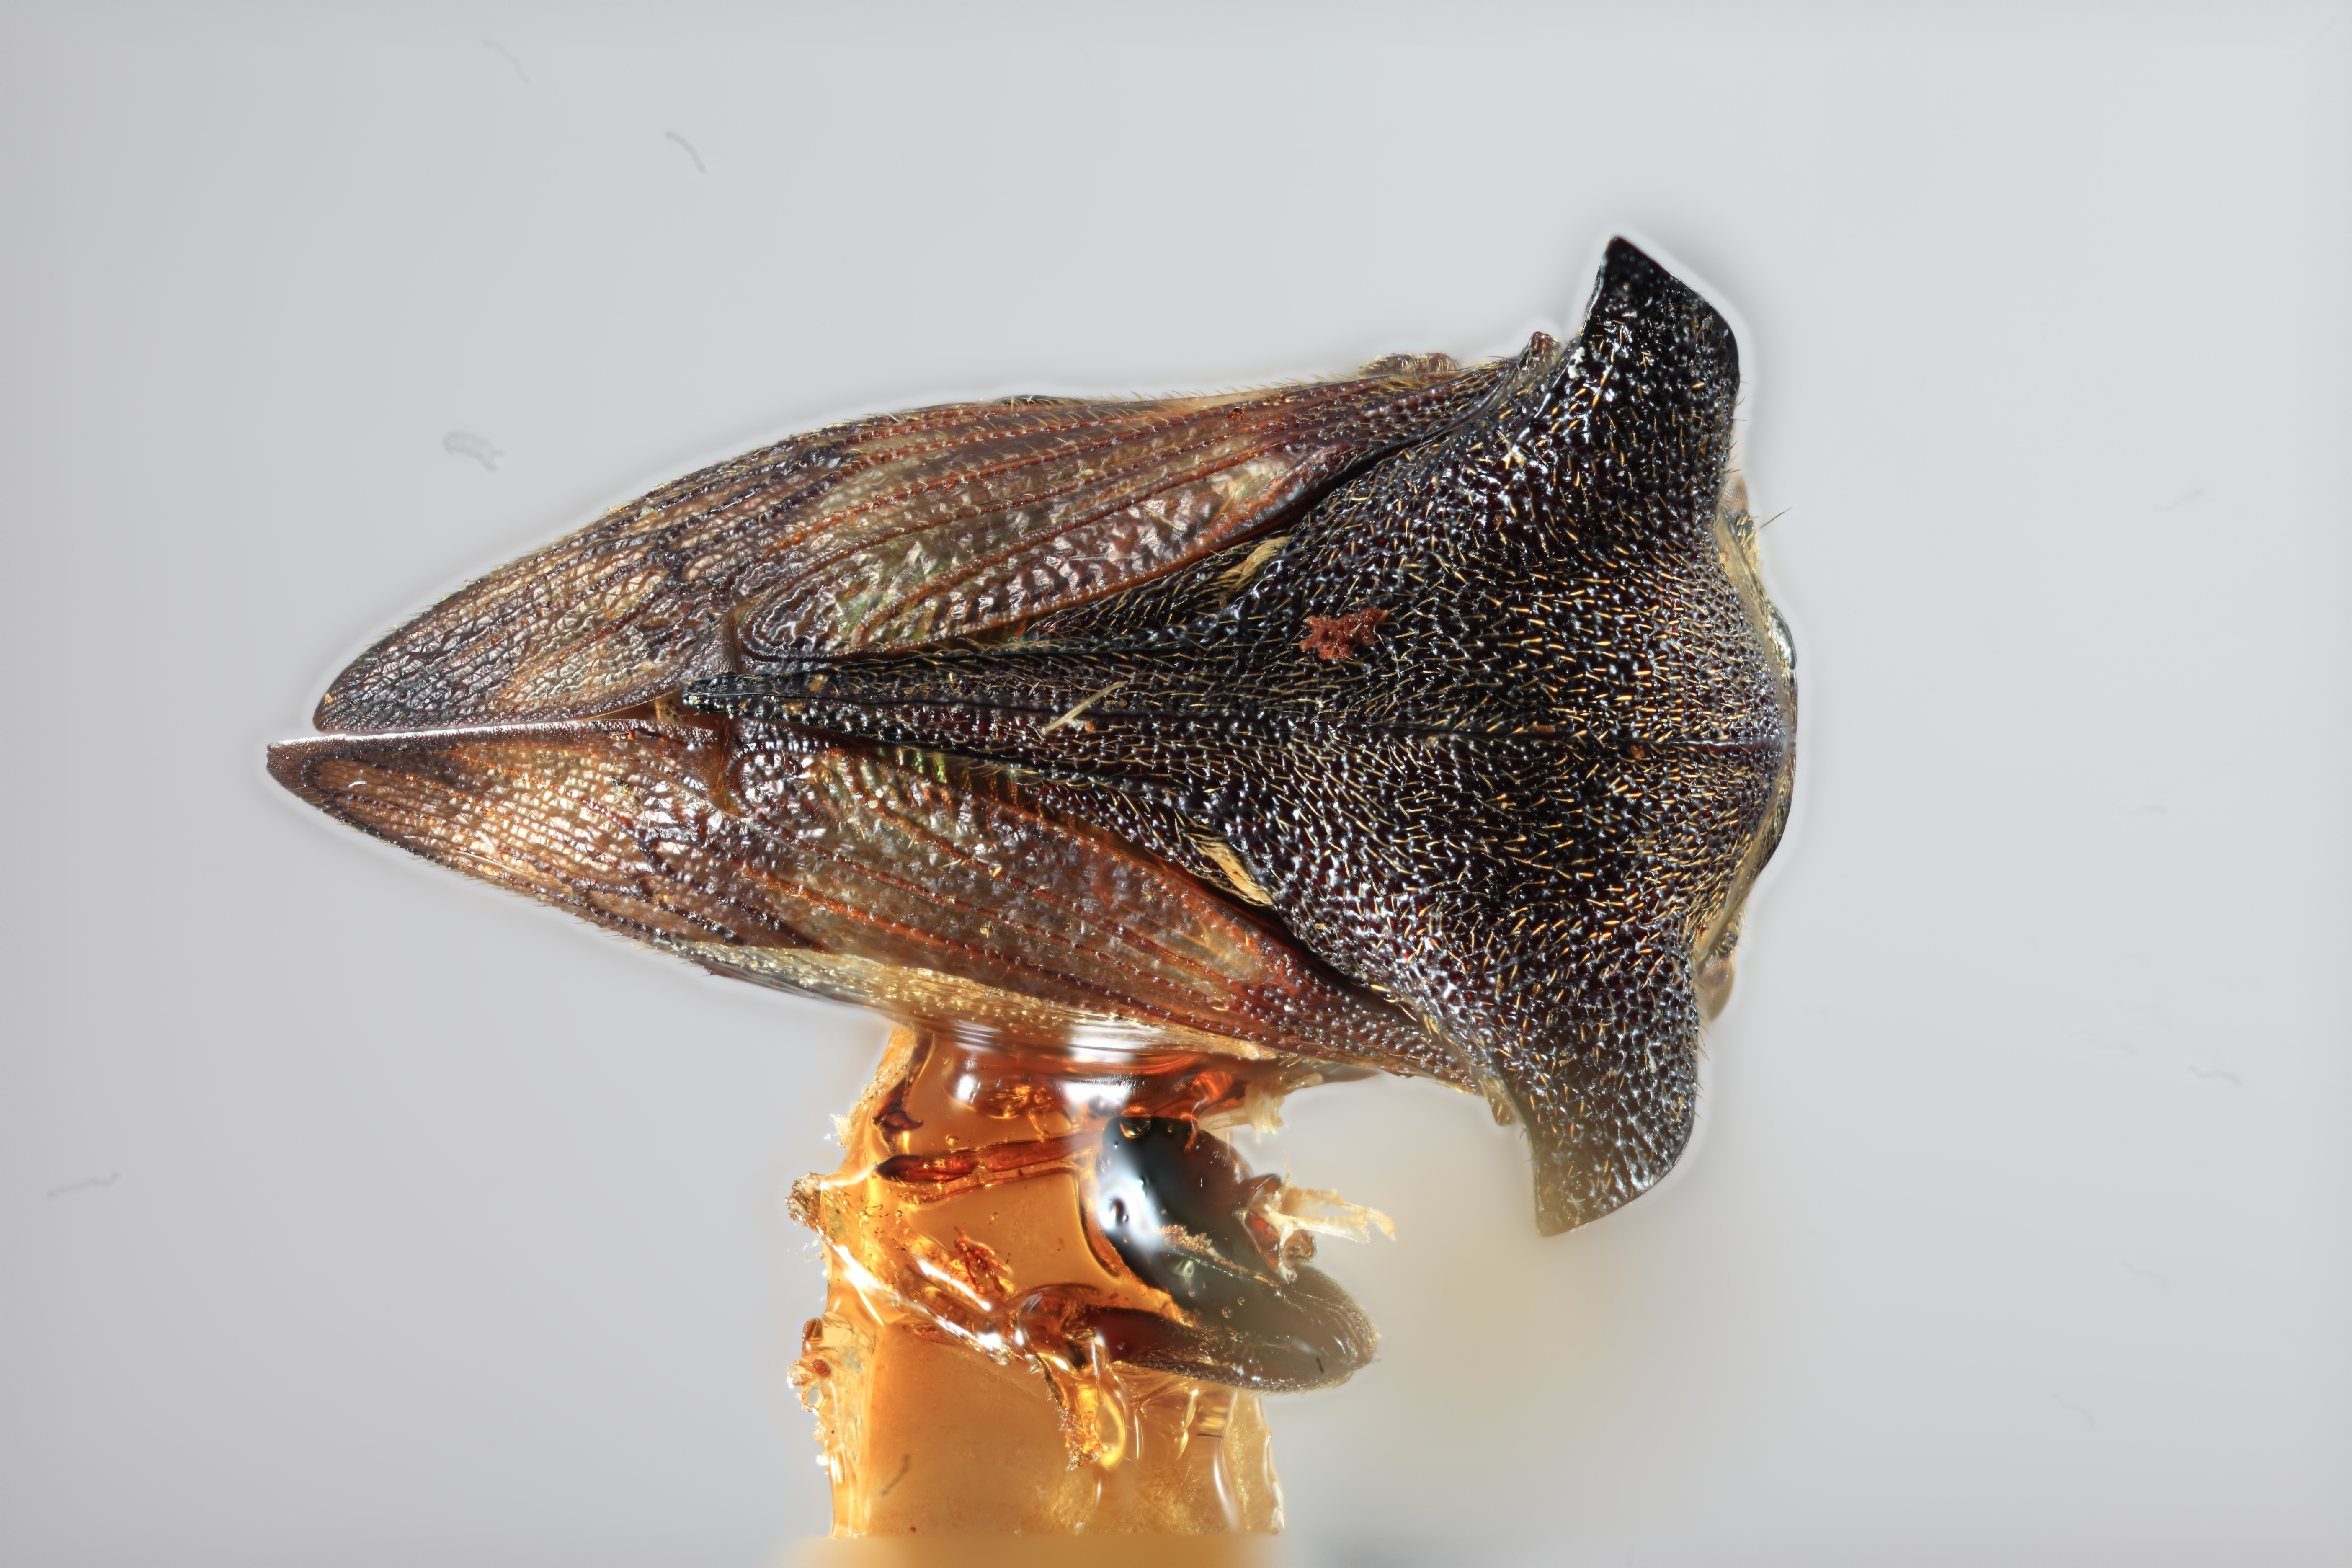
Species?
Tricentrus obesus
